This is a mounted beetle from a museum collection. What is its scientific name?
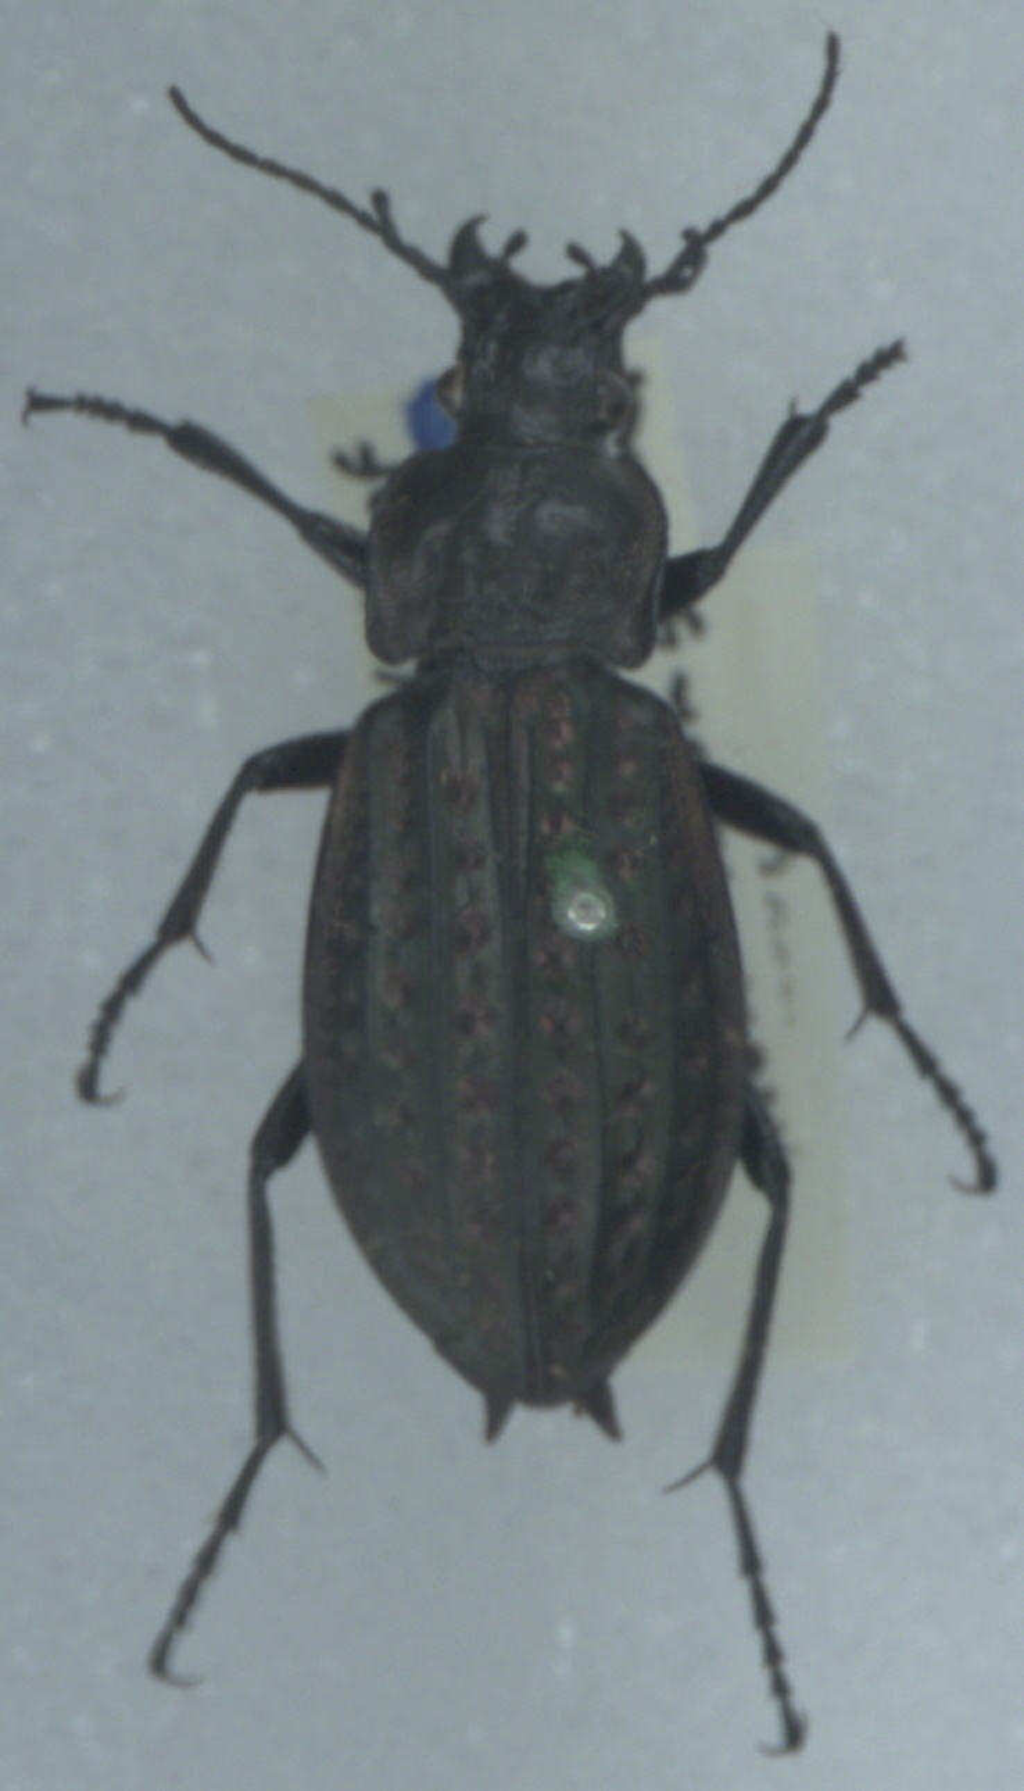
Carabus clatratus
